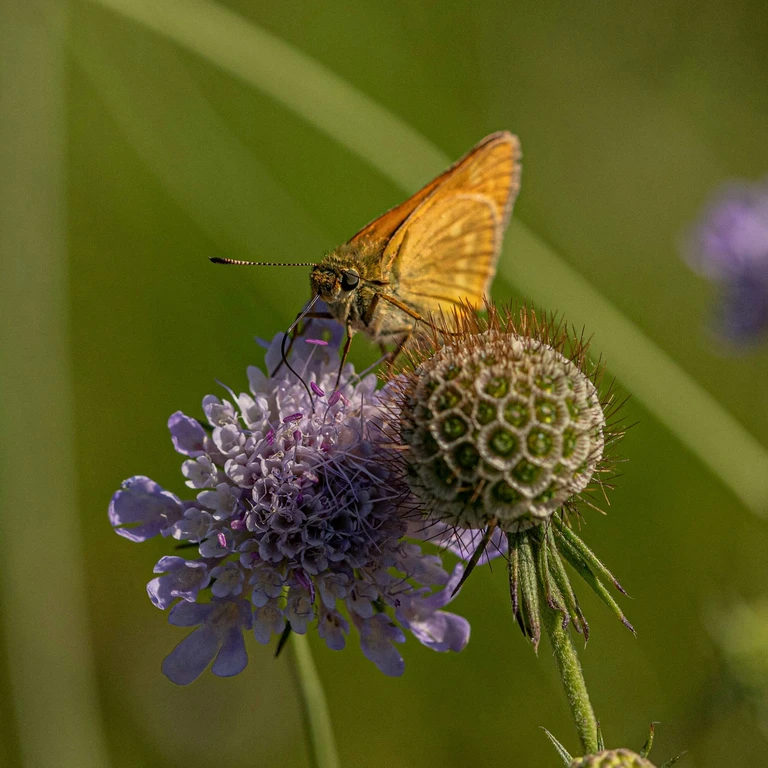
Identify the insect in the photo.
Ochlodes sylvanus (also Ochlodes venata)
